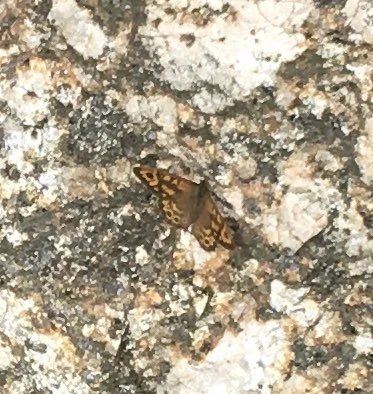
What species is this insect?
Lasiommata megera (also Pararge megera)
